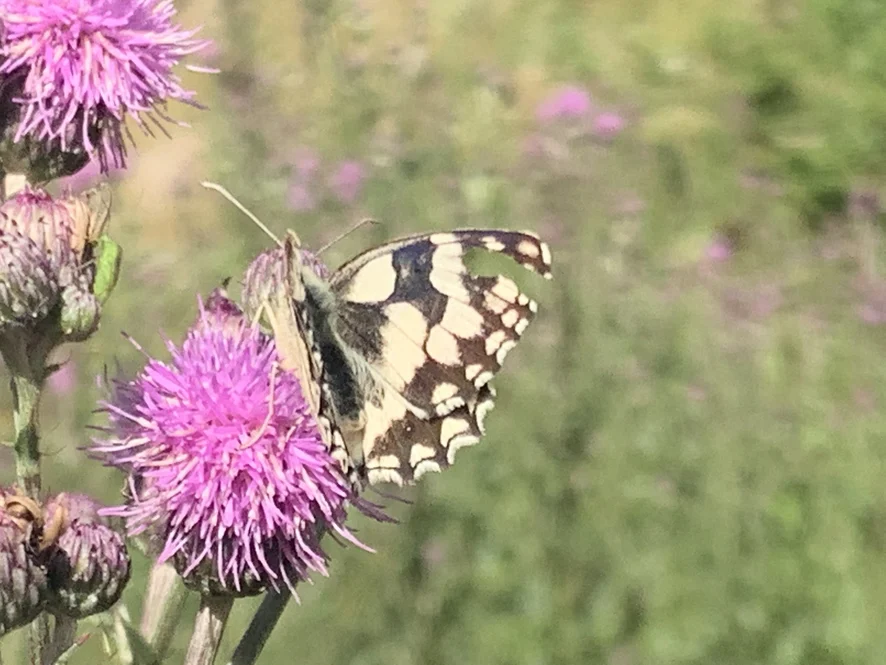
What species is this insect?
Melanargia galathea
